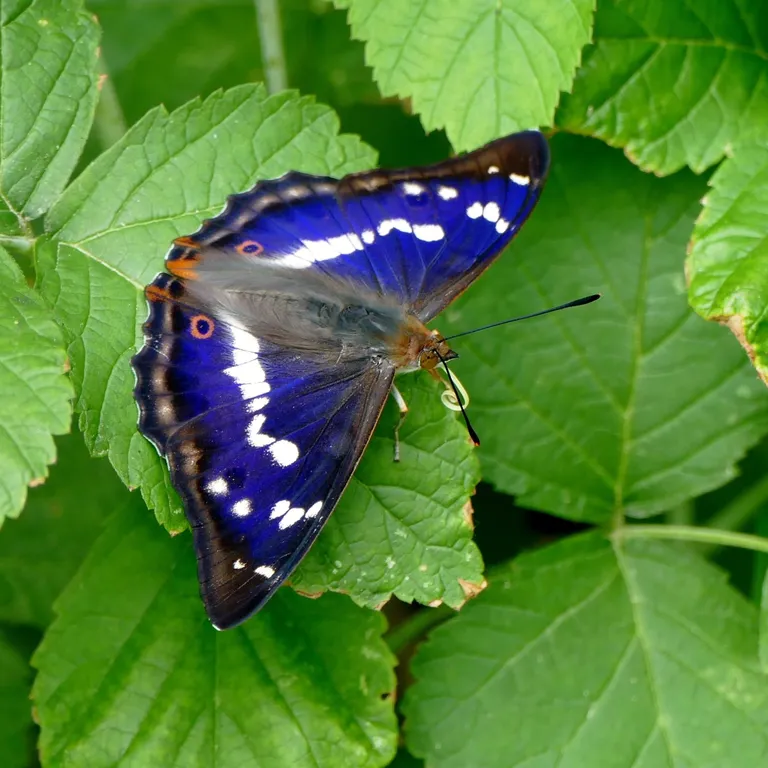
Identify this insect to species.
Apatura iris
